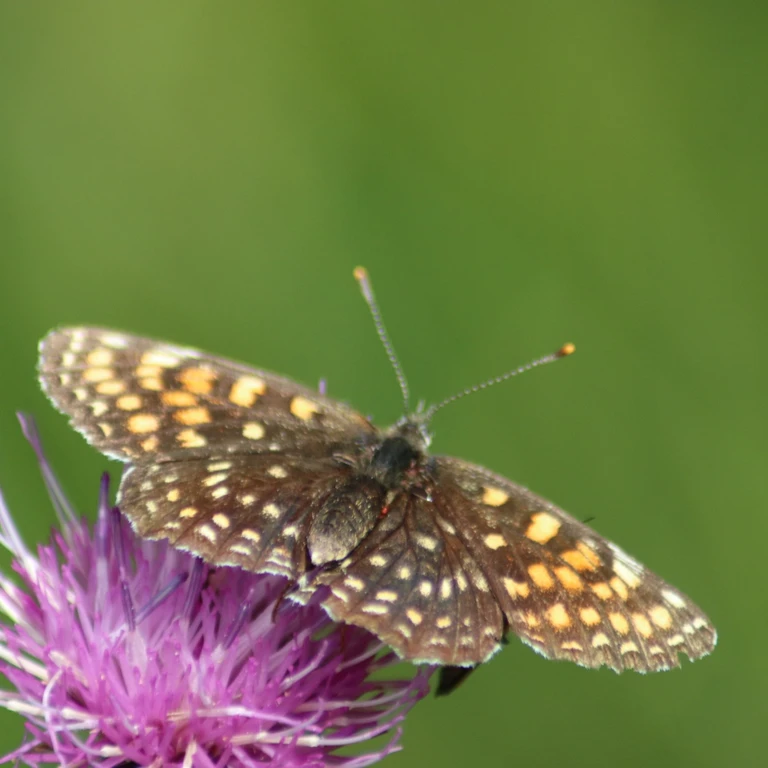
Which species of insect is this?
Melitaea diamina
